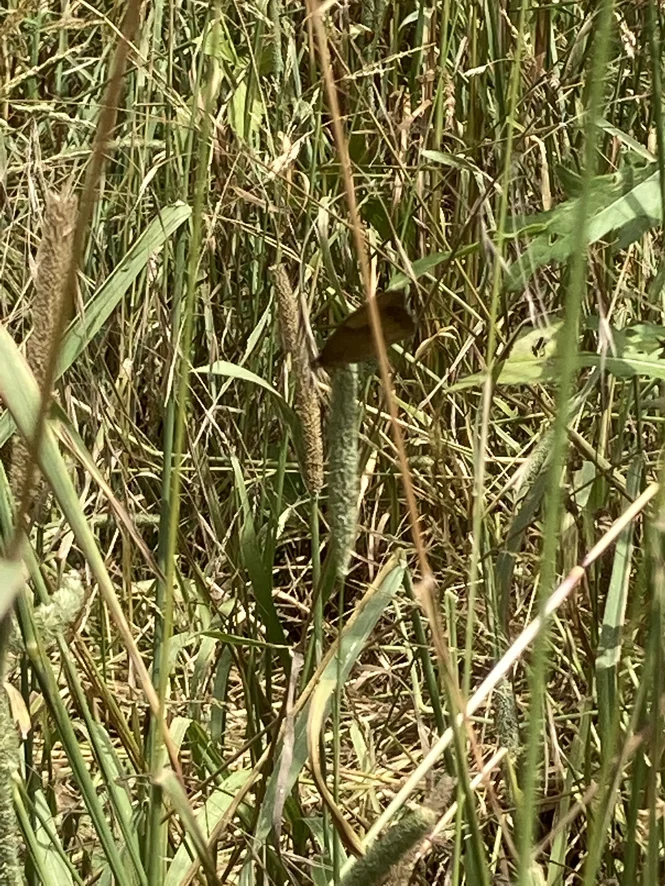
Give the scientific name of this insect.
Maniola jurtina
